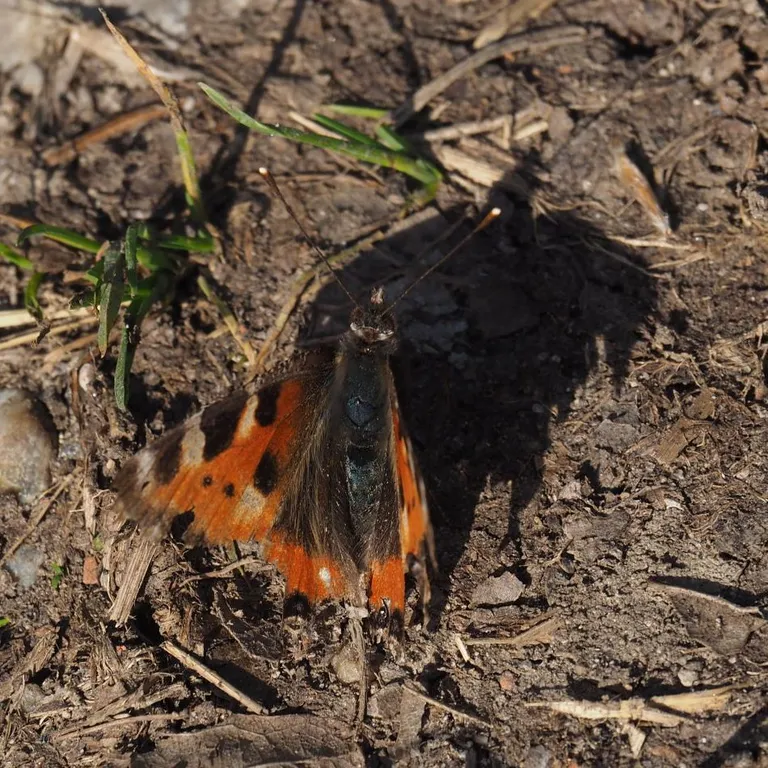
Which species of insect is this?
Aglais urticae
